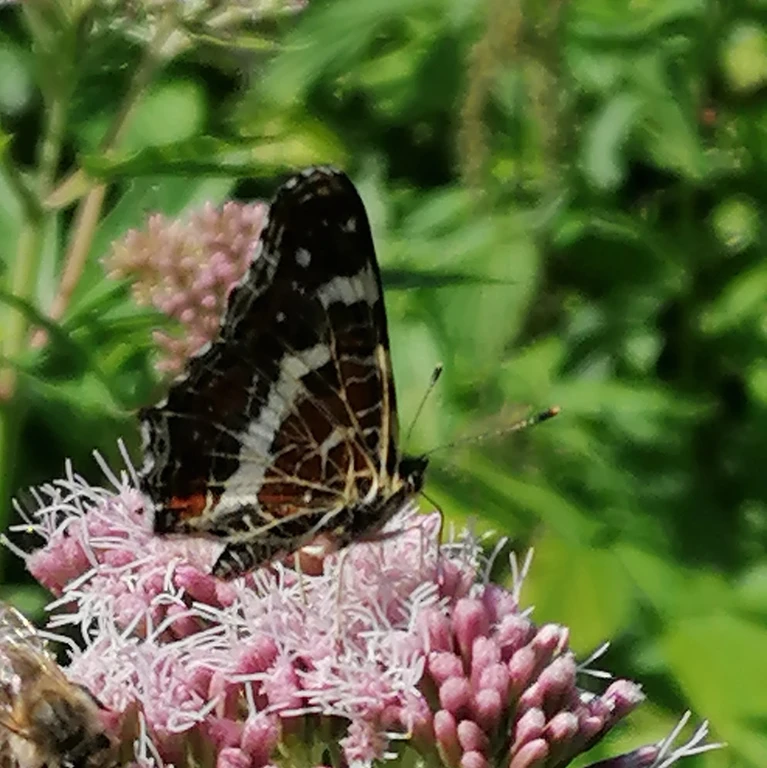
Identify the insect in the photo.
Araschnia levana
